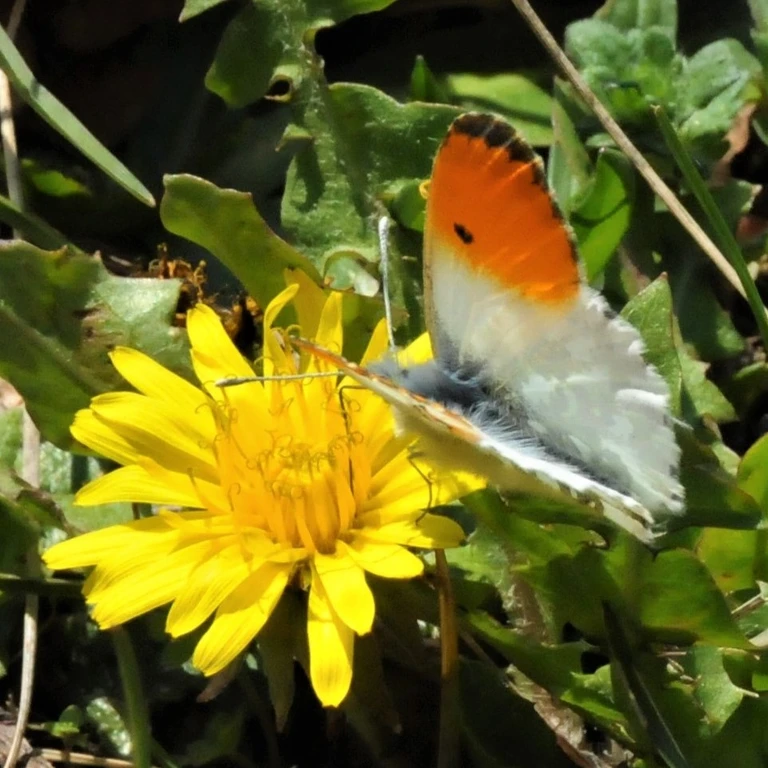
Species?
Anthocharis cardamines
